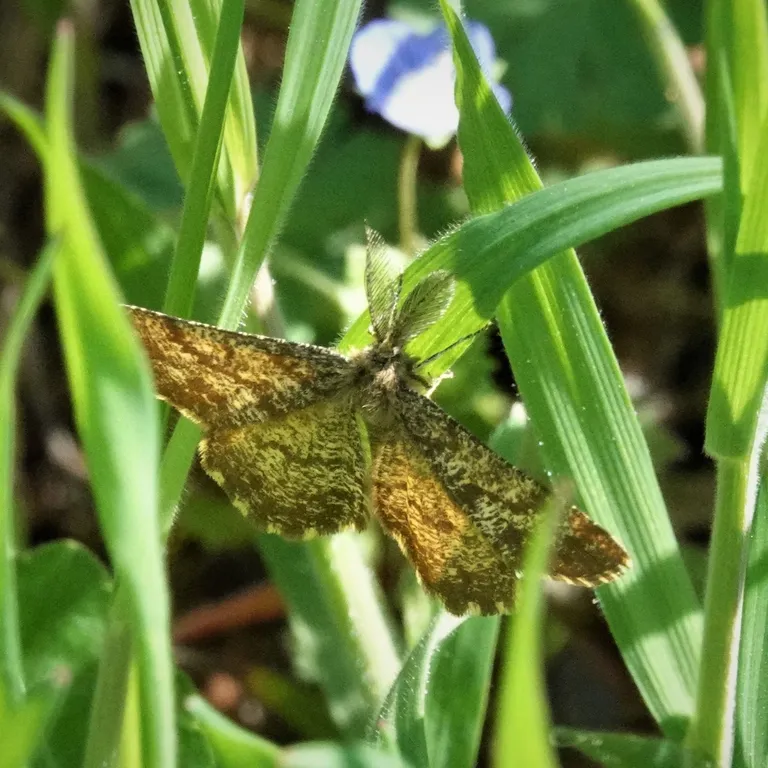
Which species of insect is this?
Ematurga atomaria
